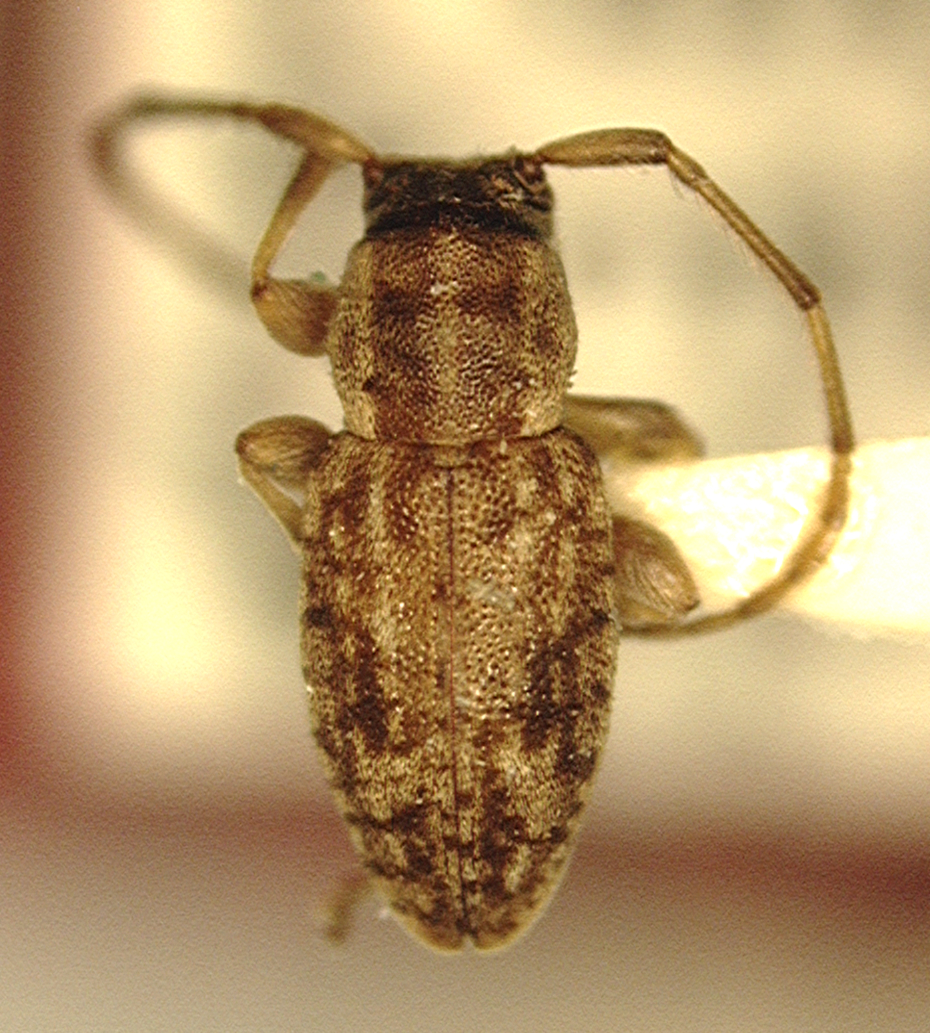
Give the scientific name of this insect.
Boninella degenerata
